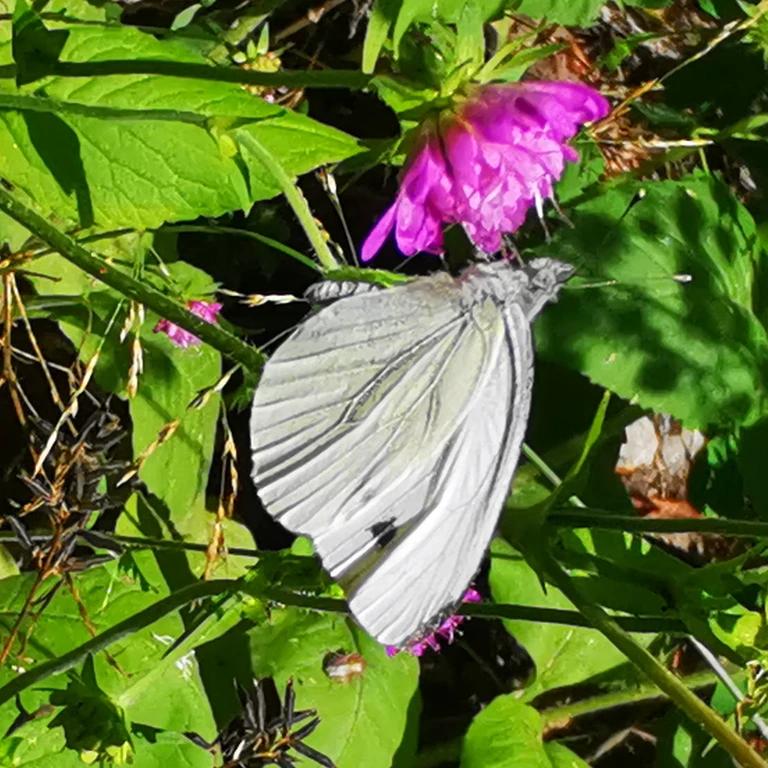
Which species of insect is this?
Pieris napi
